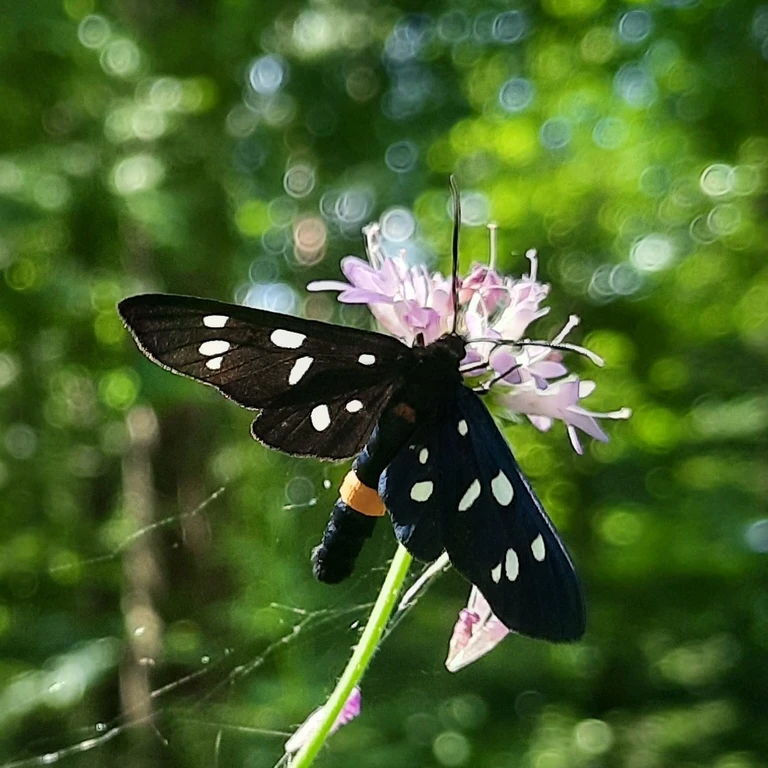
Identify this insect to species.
Amata phegea
